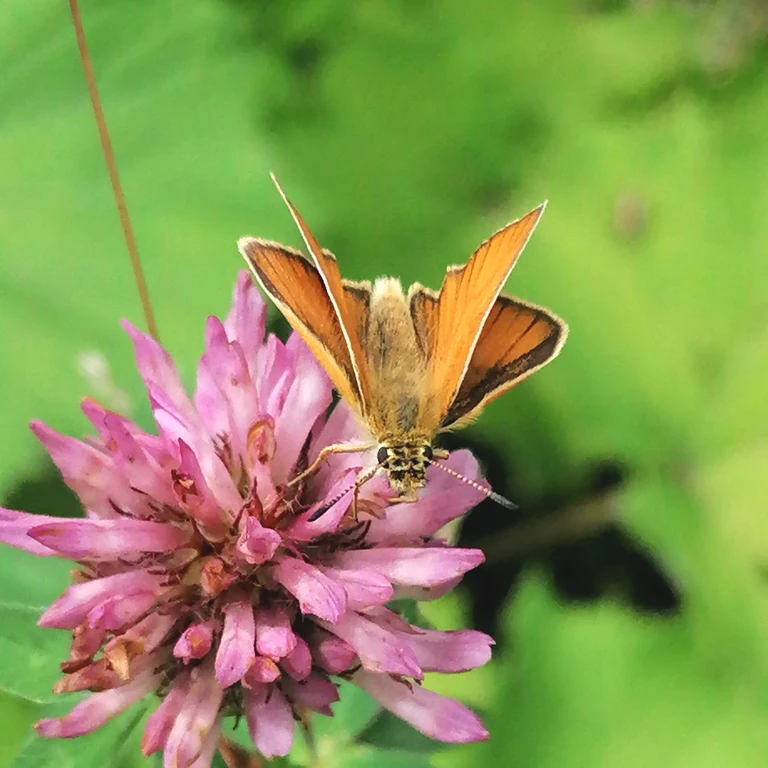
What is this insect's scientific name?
Thymelicus lineola
